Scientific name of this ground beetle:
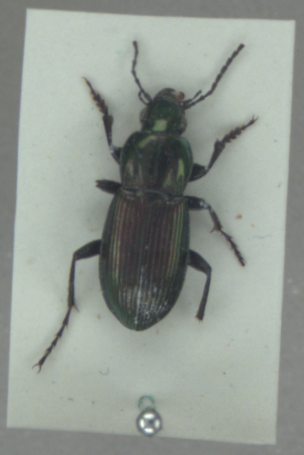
Poecilus lepidus
